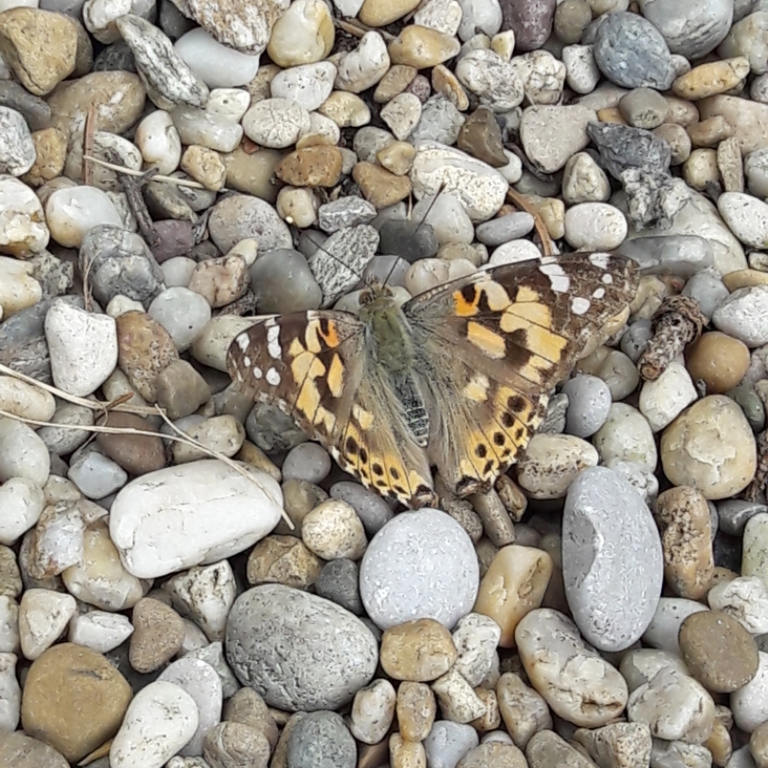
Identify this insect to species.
Vanessa cardui
